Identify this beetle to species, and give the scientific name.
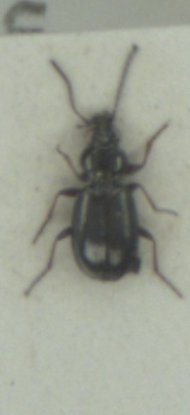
Bembidion properans
